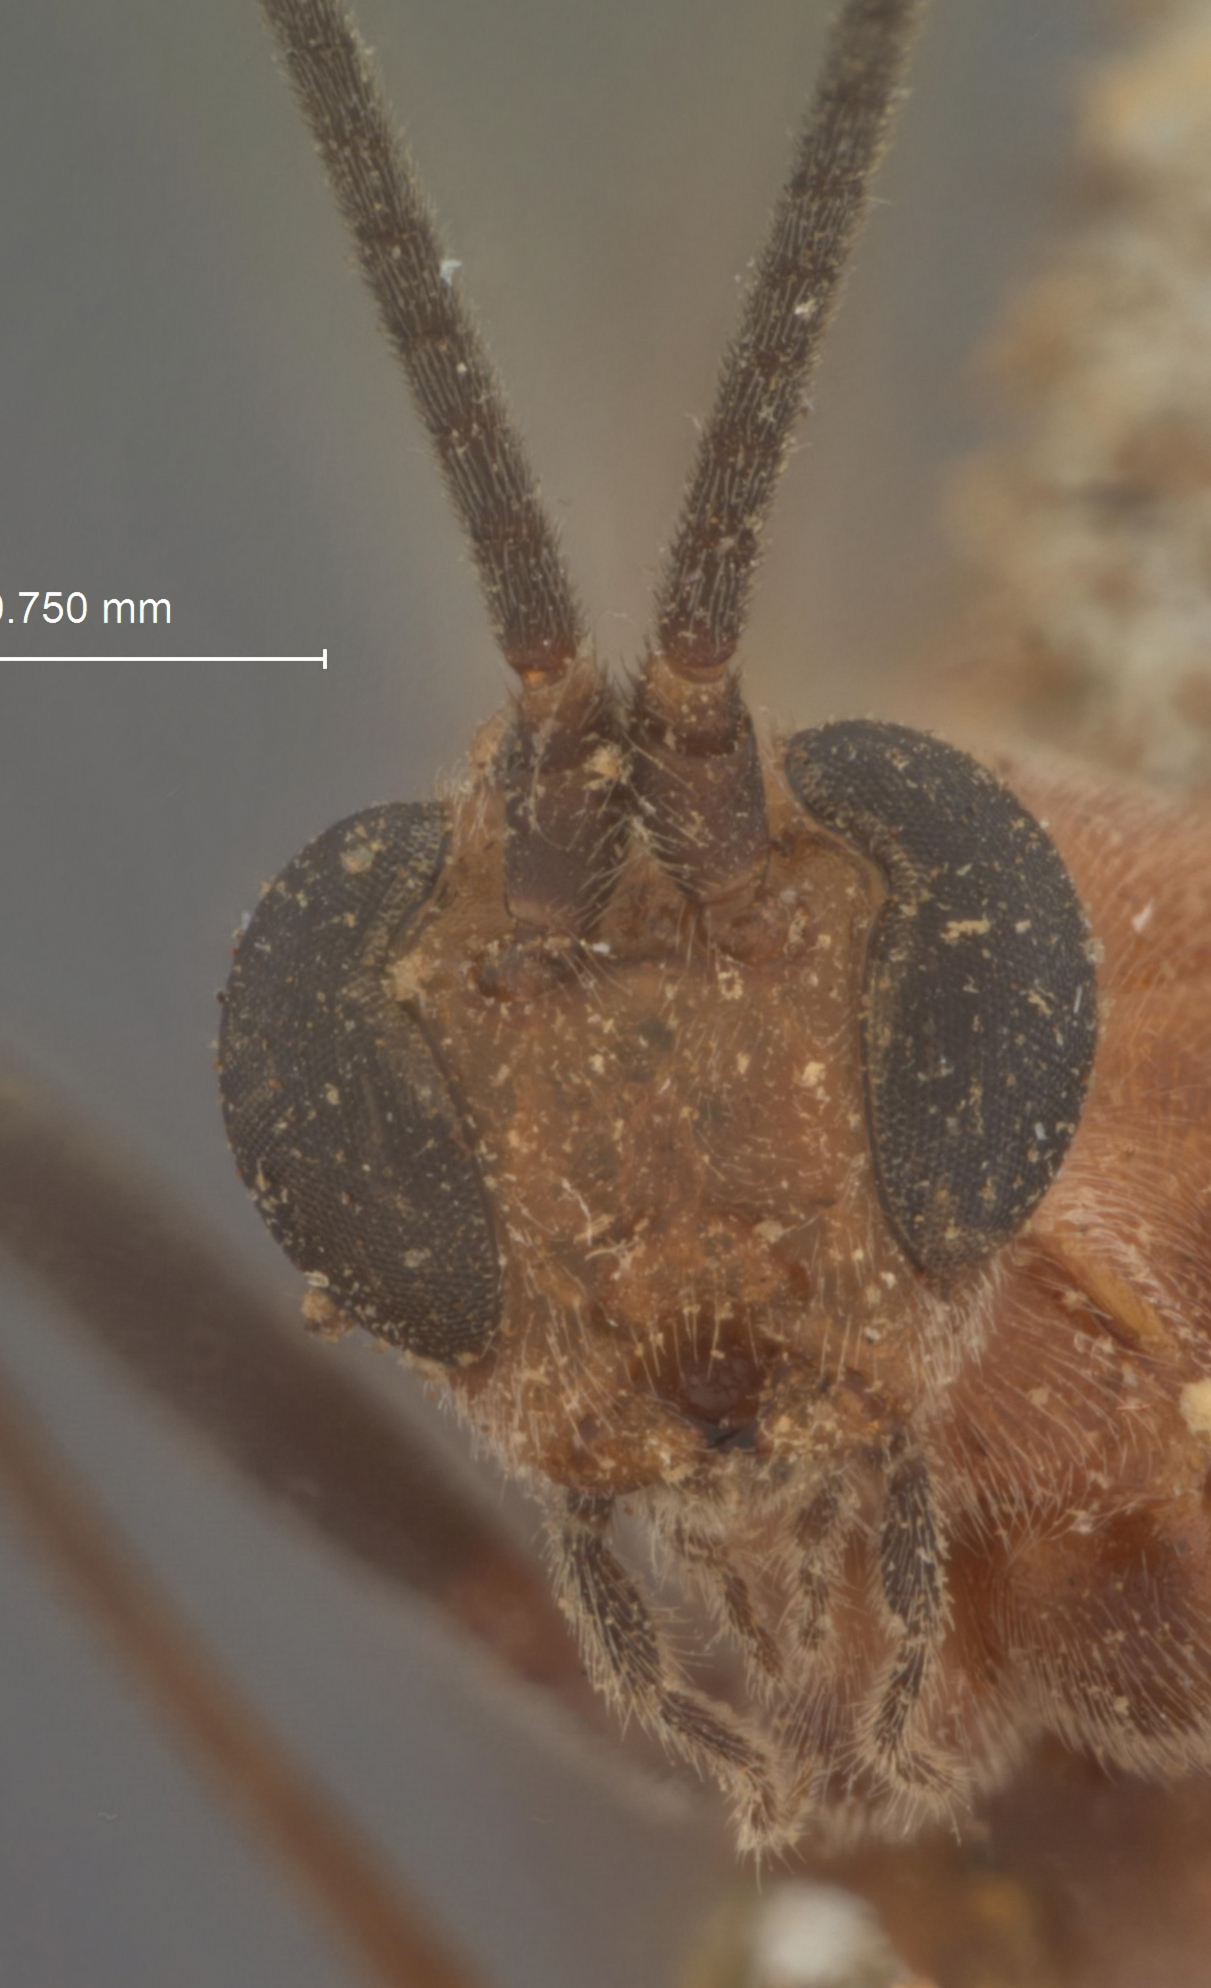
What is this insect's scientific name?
Rogas metanastriae
